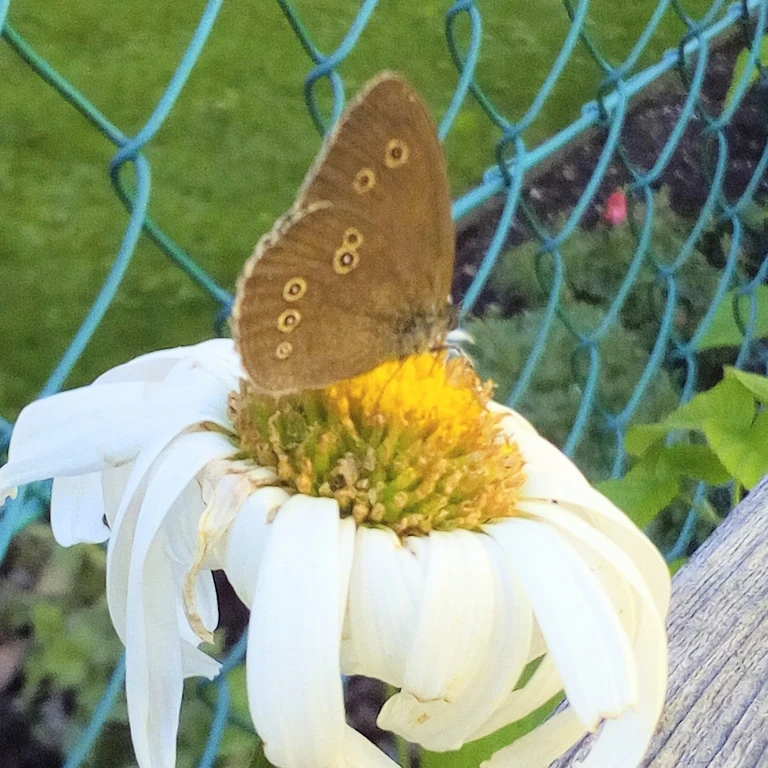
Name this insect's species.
Aphantopus hyperantus
